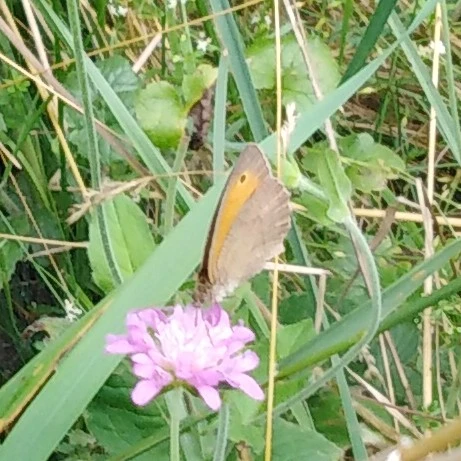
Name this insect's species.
Maniola jurtina
